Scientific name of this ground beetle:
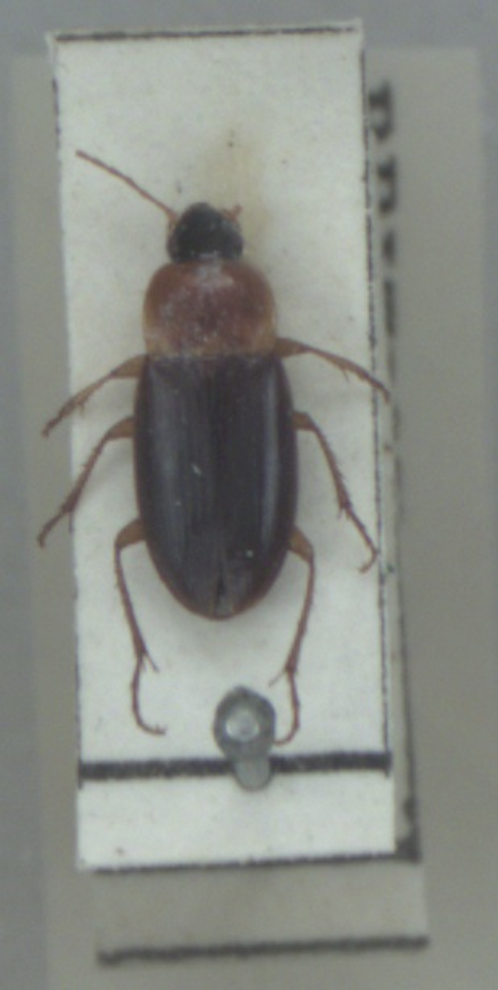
Calathus melanocephalus
